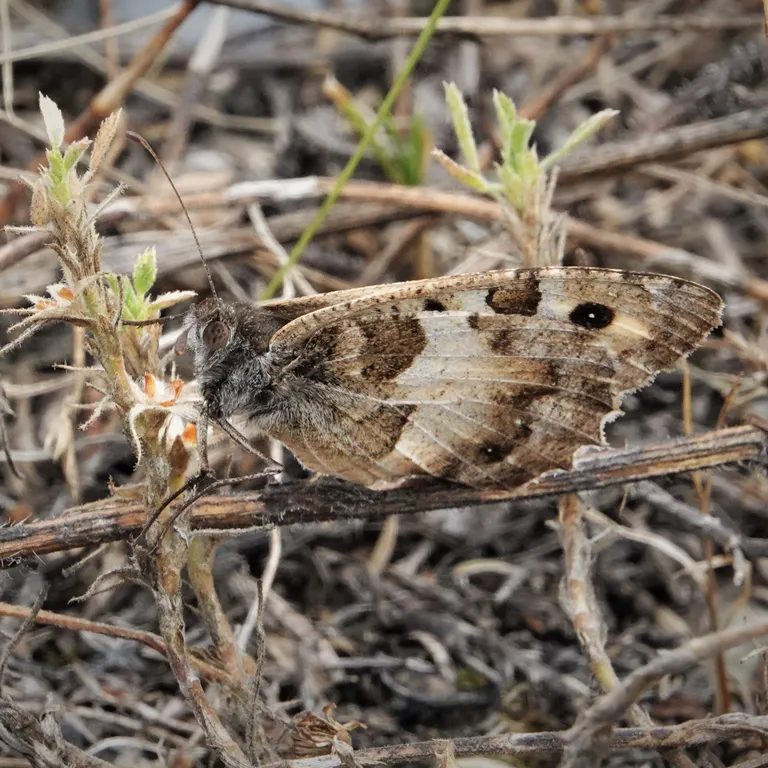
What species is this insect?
Chazara briseis (also Satyrus briseis)
